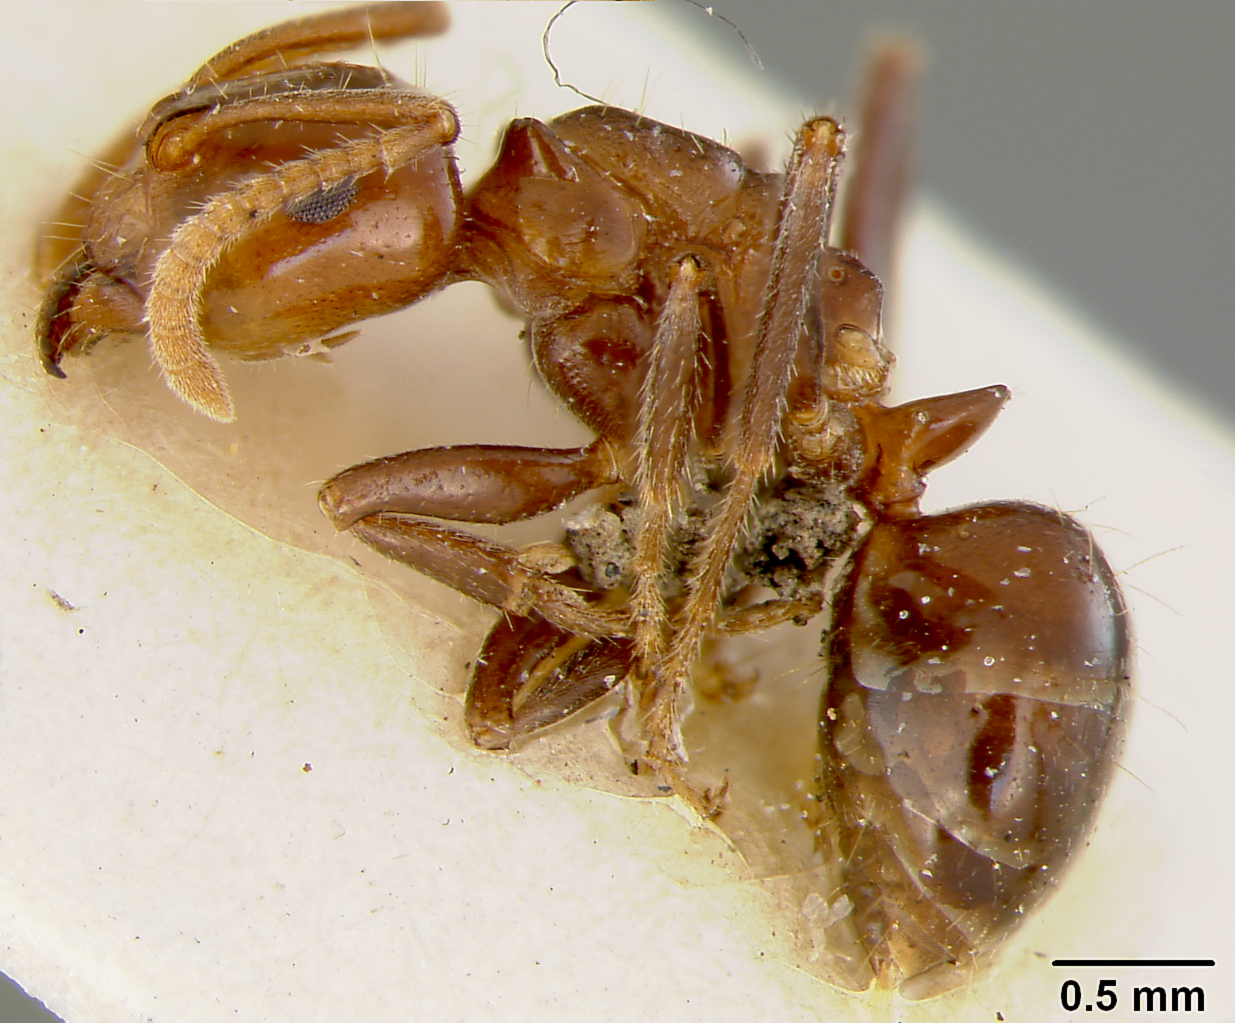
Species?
Notoncus politus
